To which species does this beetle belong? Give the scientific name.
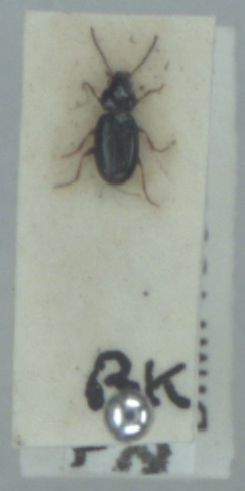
Bembidion obtusum
